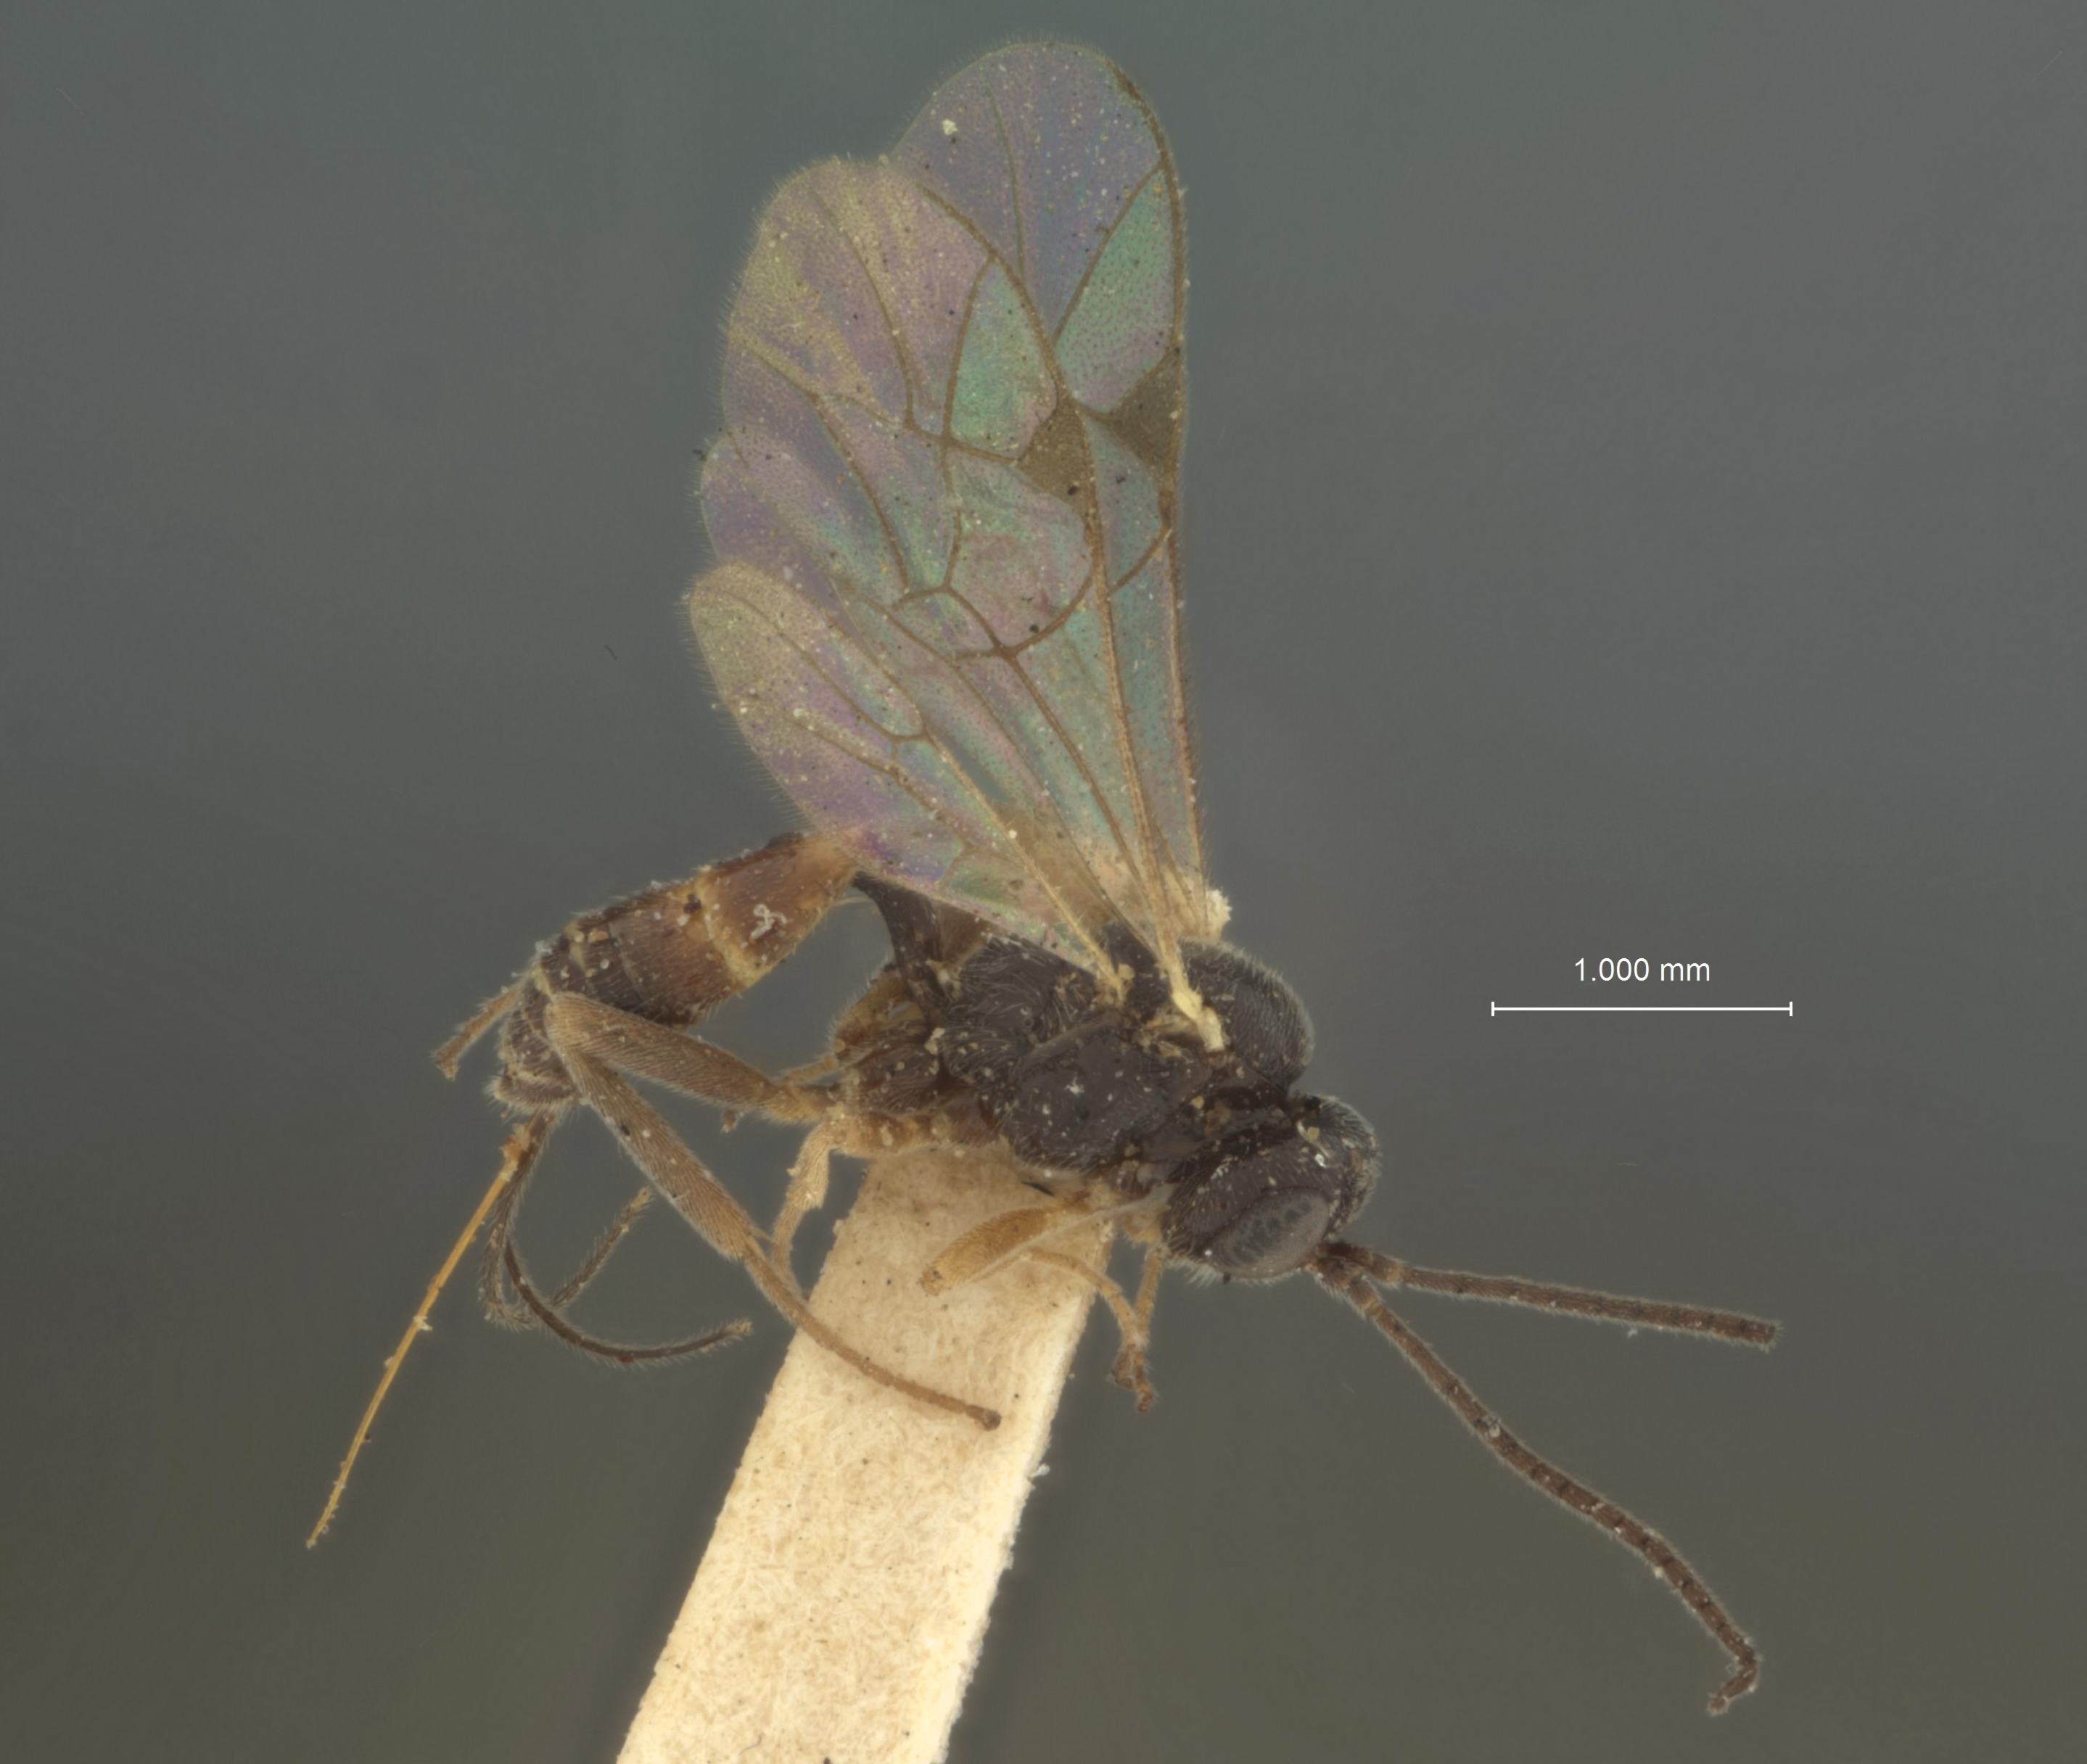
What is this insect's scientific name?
Orthopelma californicum
